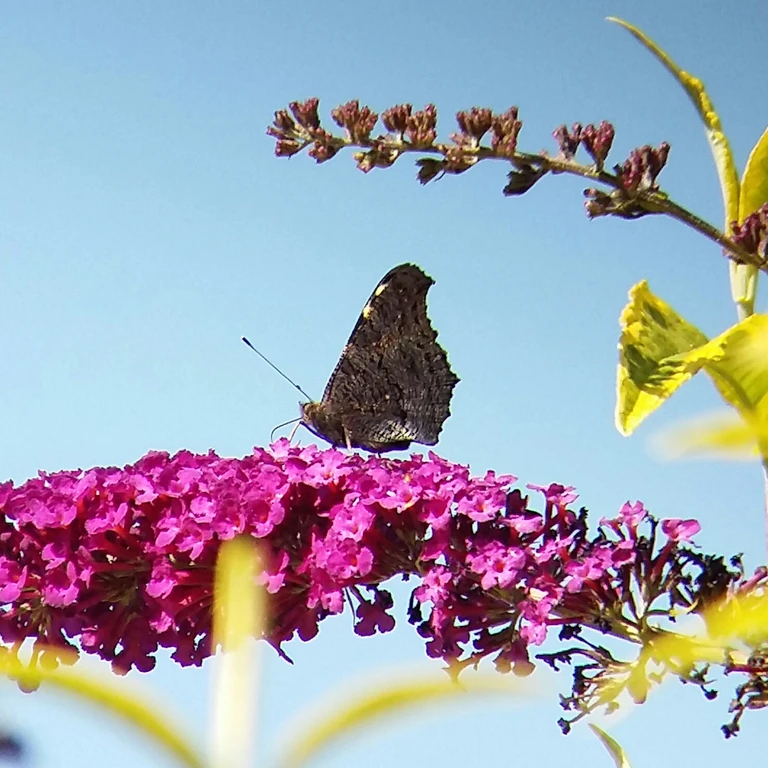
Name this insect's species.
Aglais io
